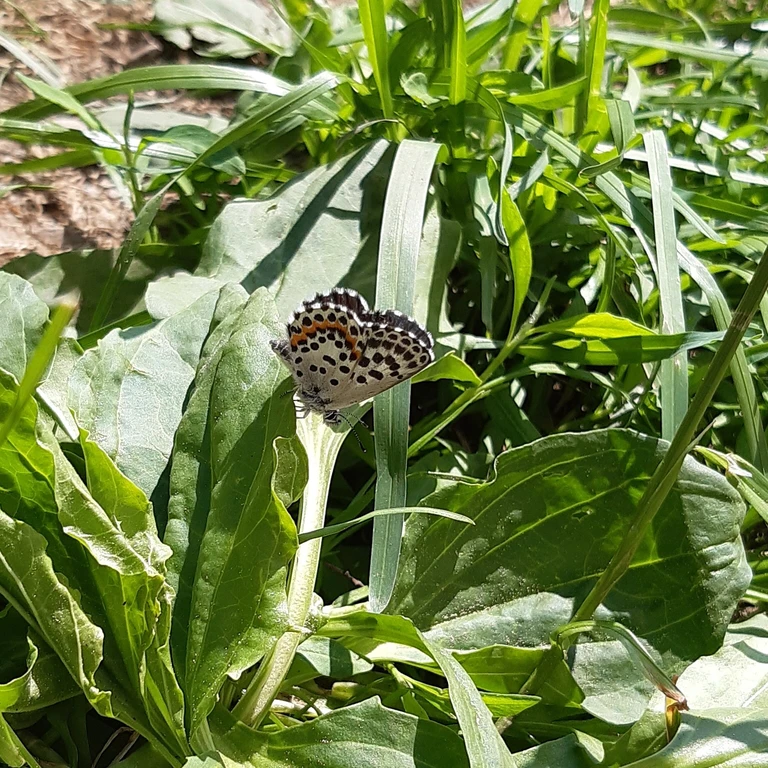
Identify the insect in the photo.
Scolitantides orion
